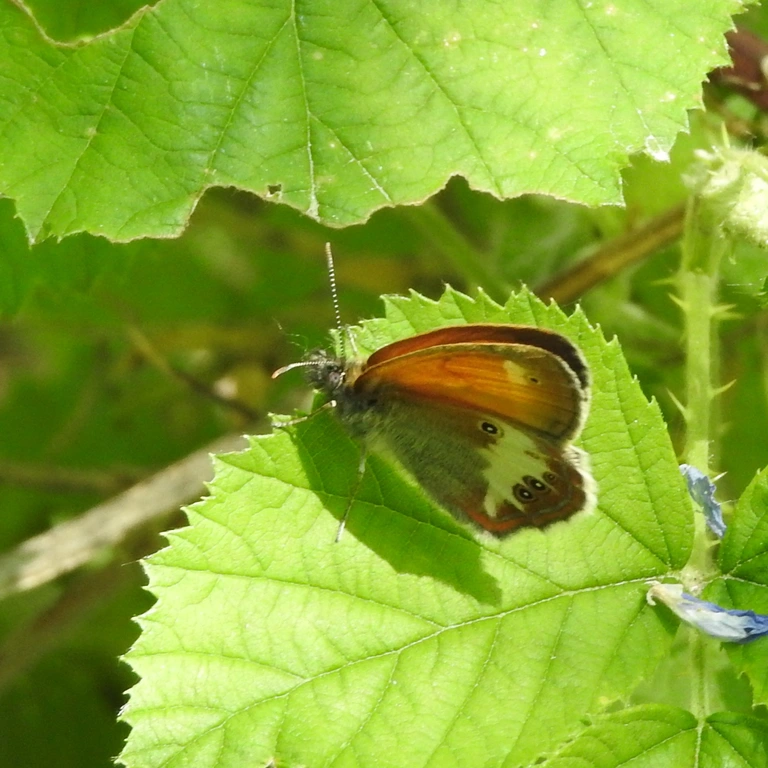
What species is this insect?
Coenonympha arcania
